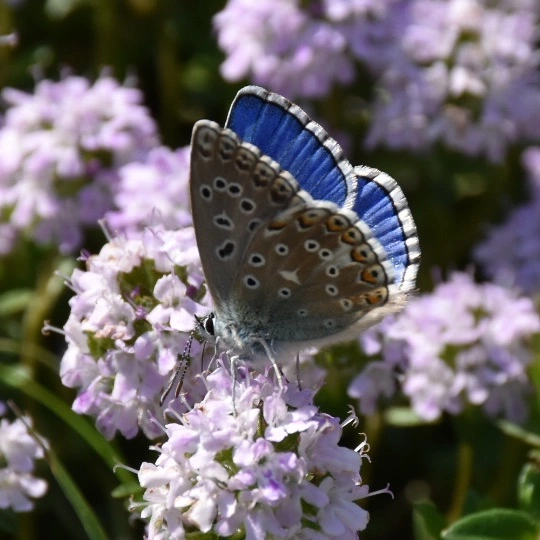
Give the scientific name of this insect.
Lysandra bellargus
